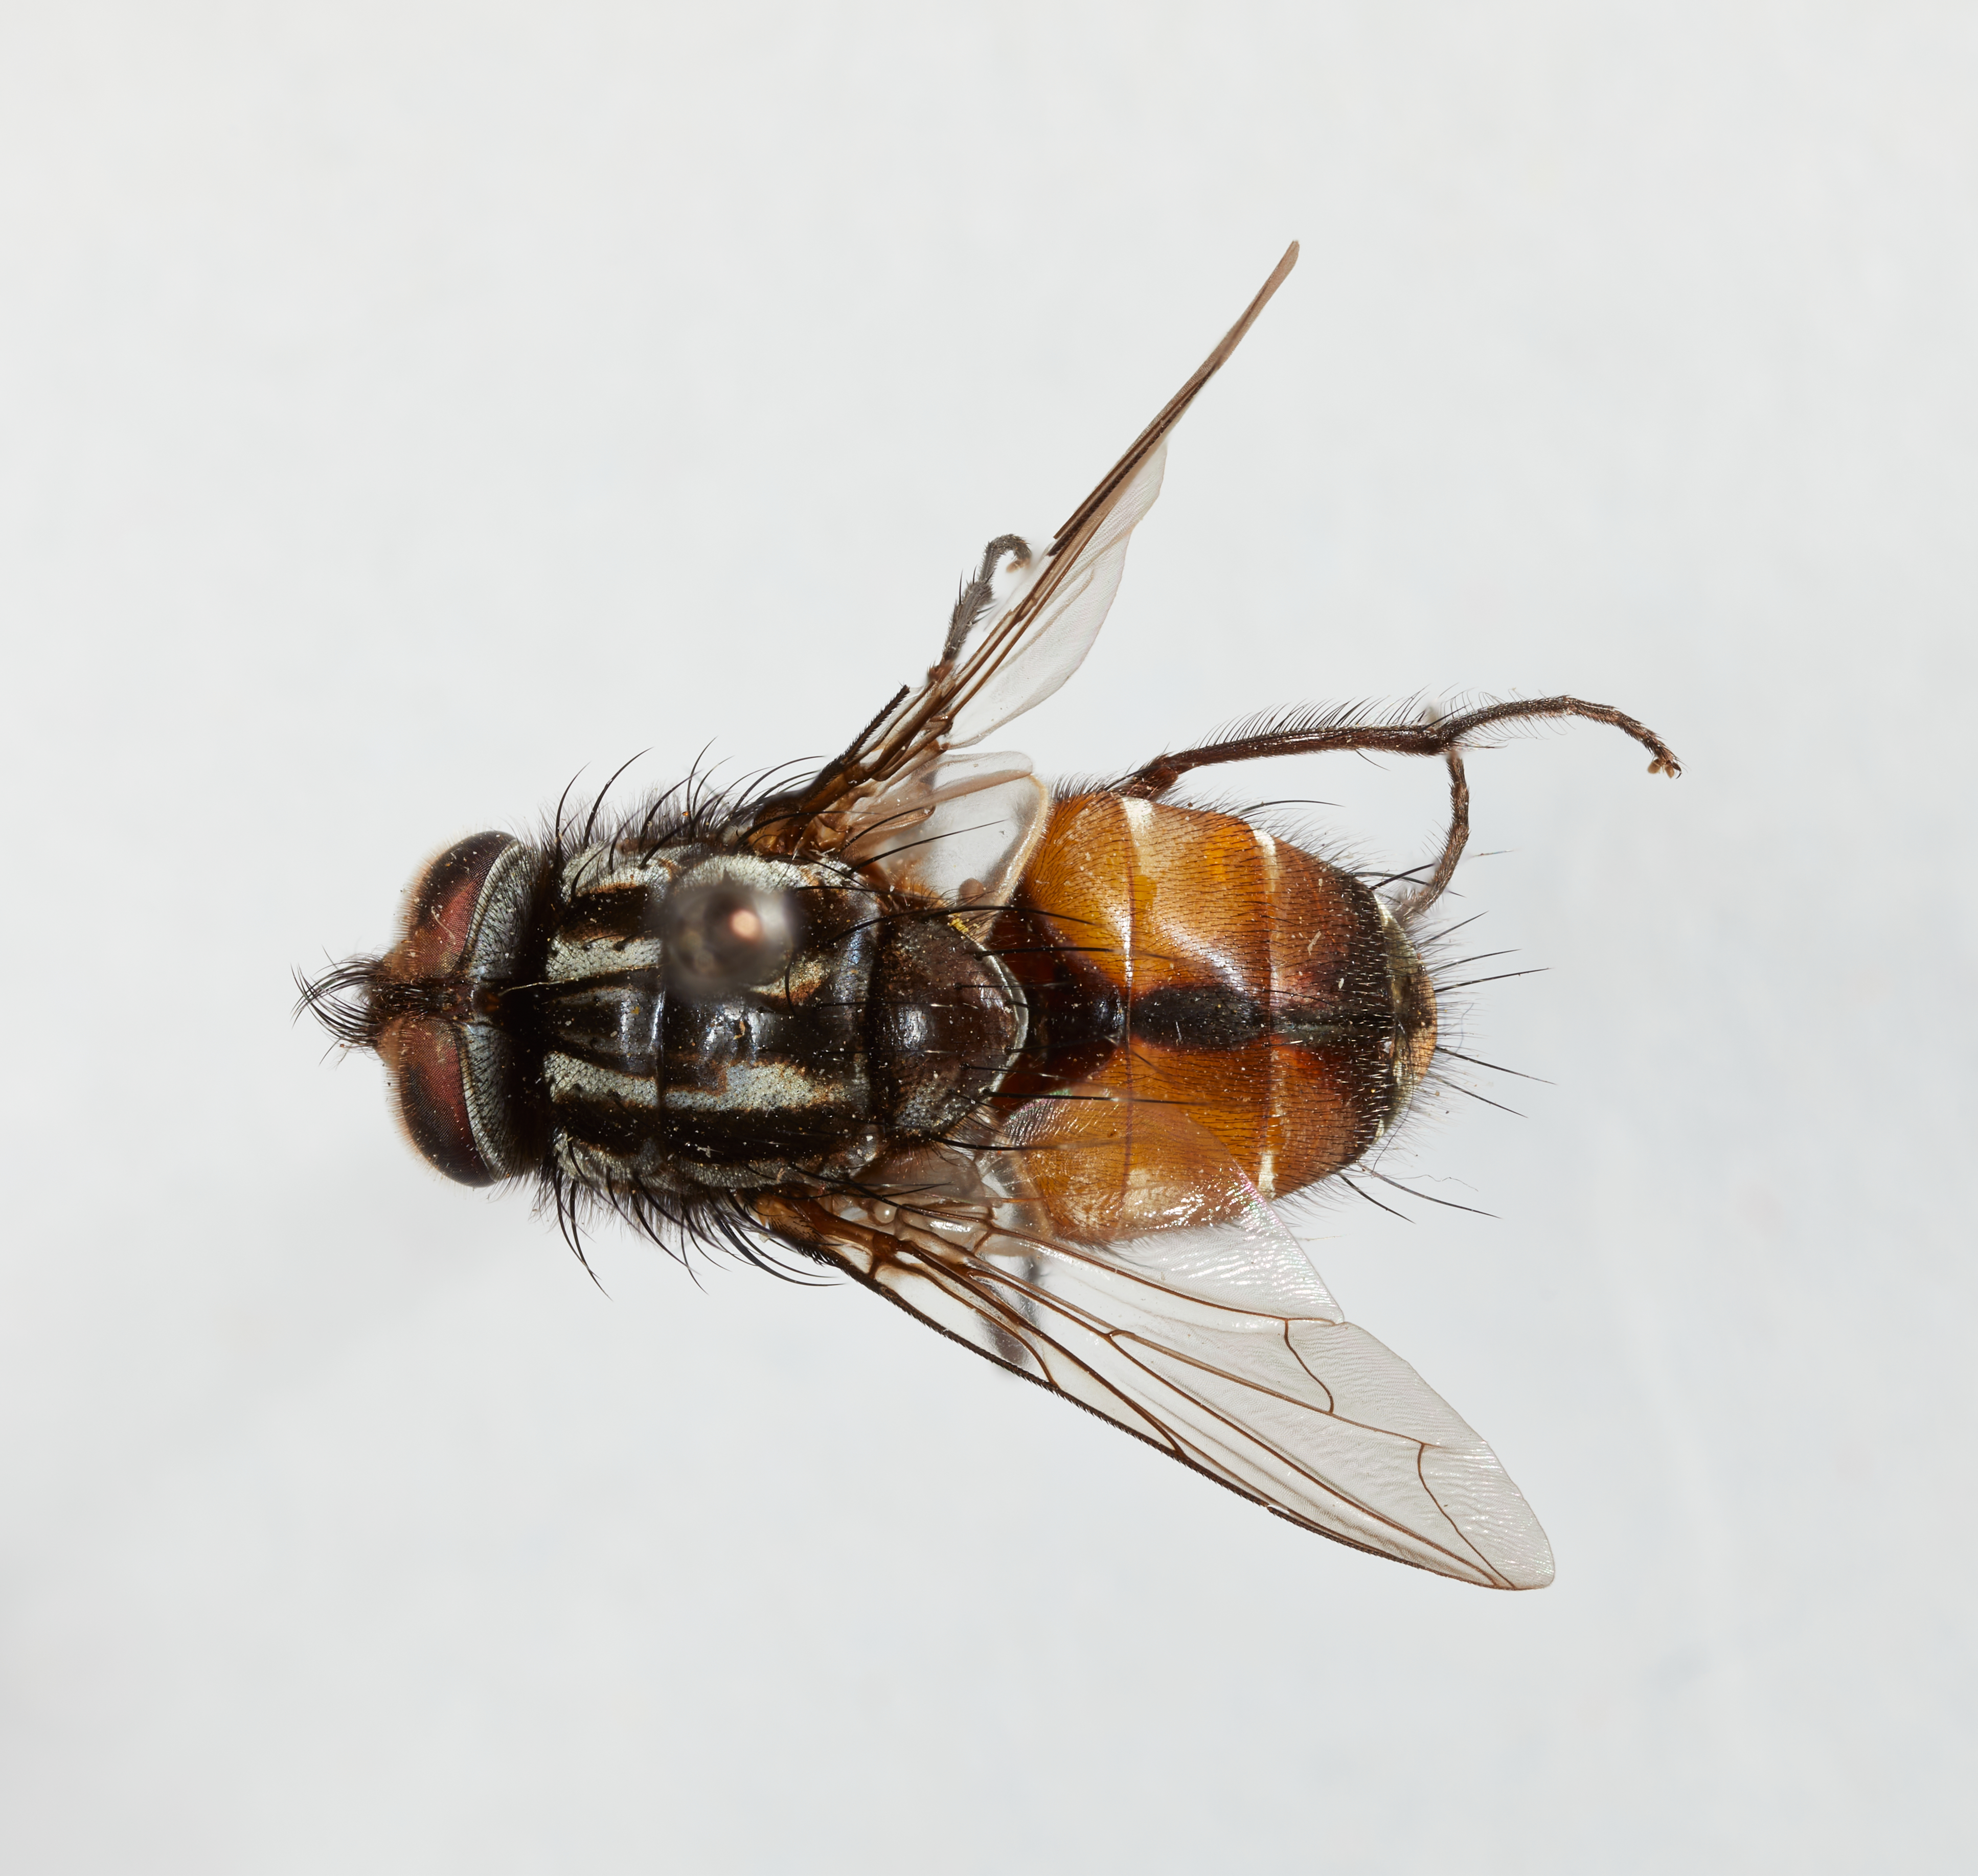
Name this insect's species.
Pterinopterna ciliata
